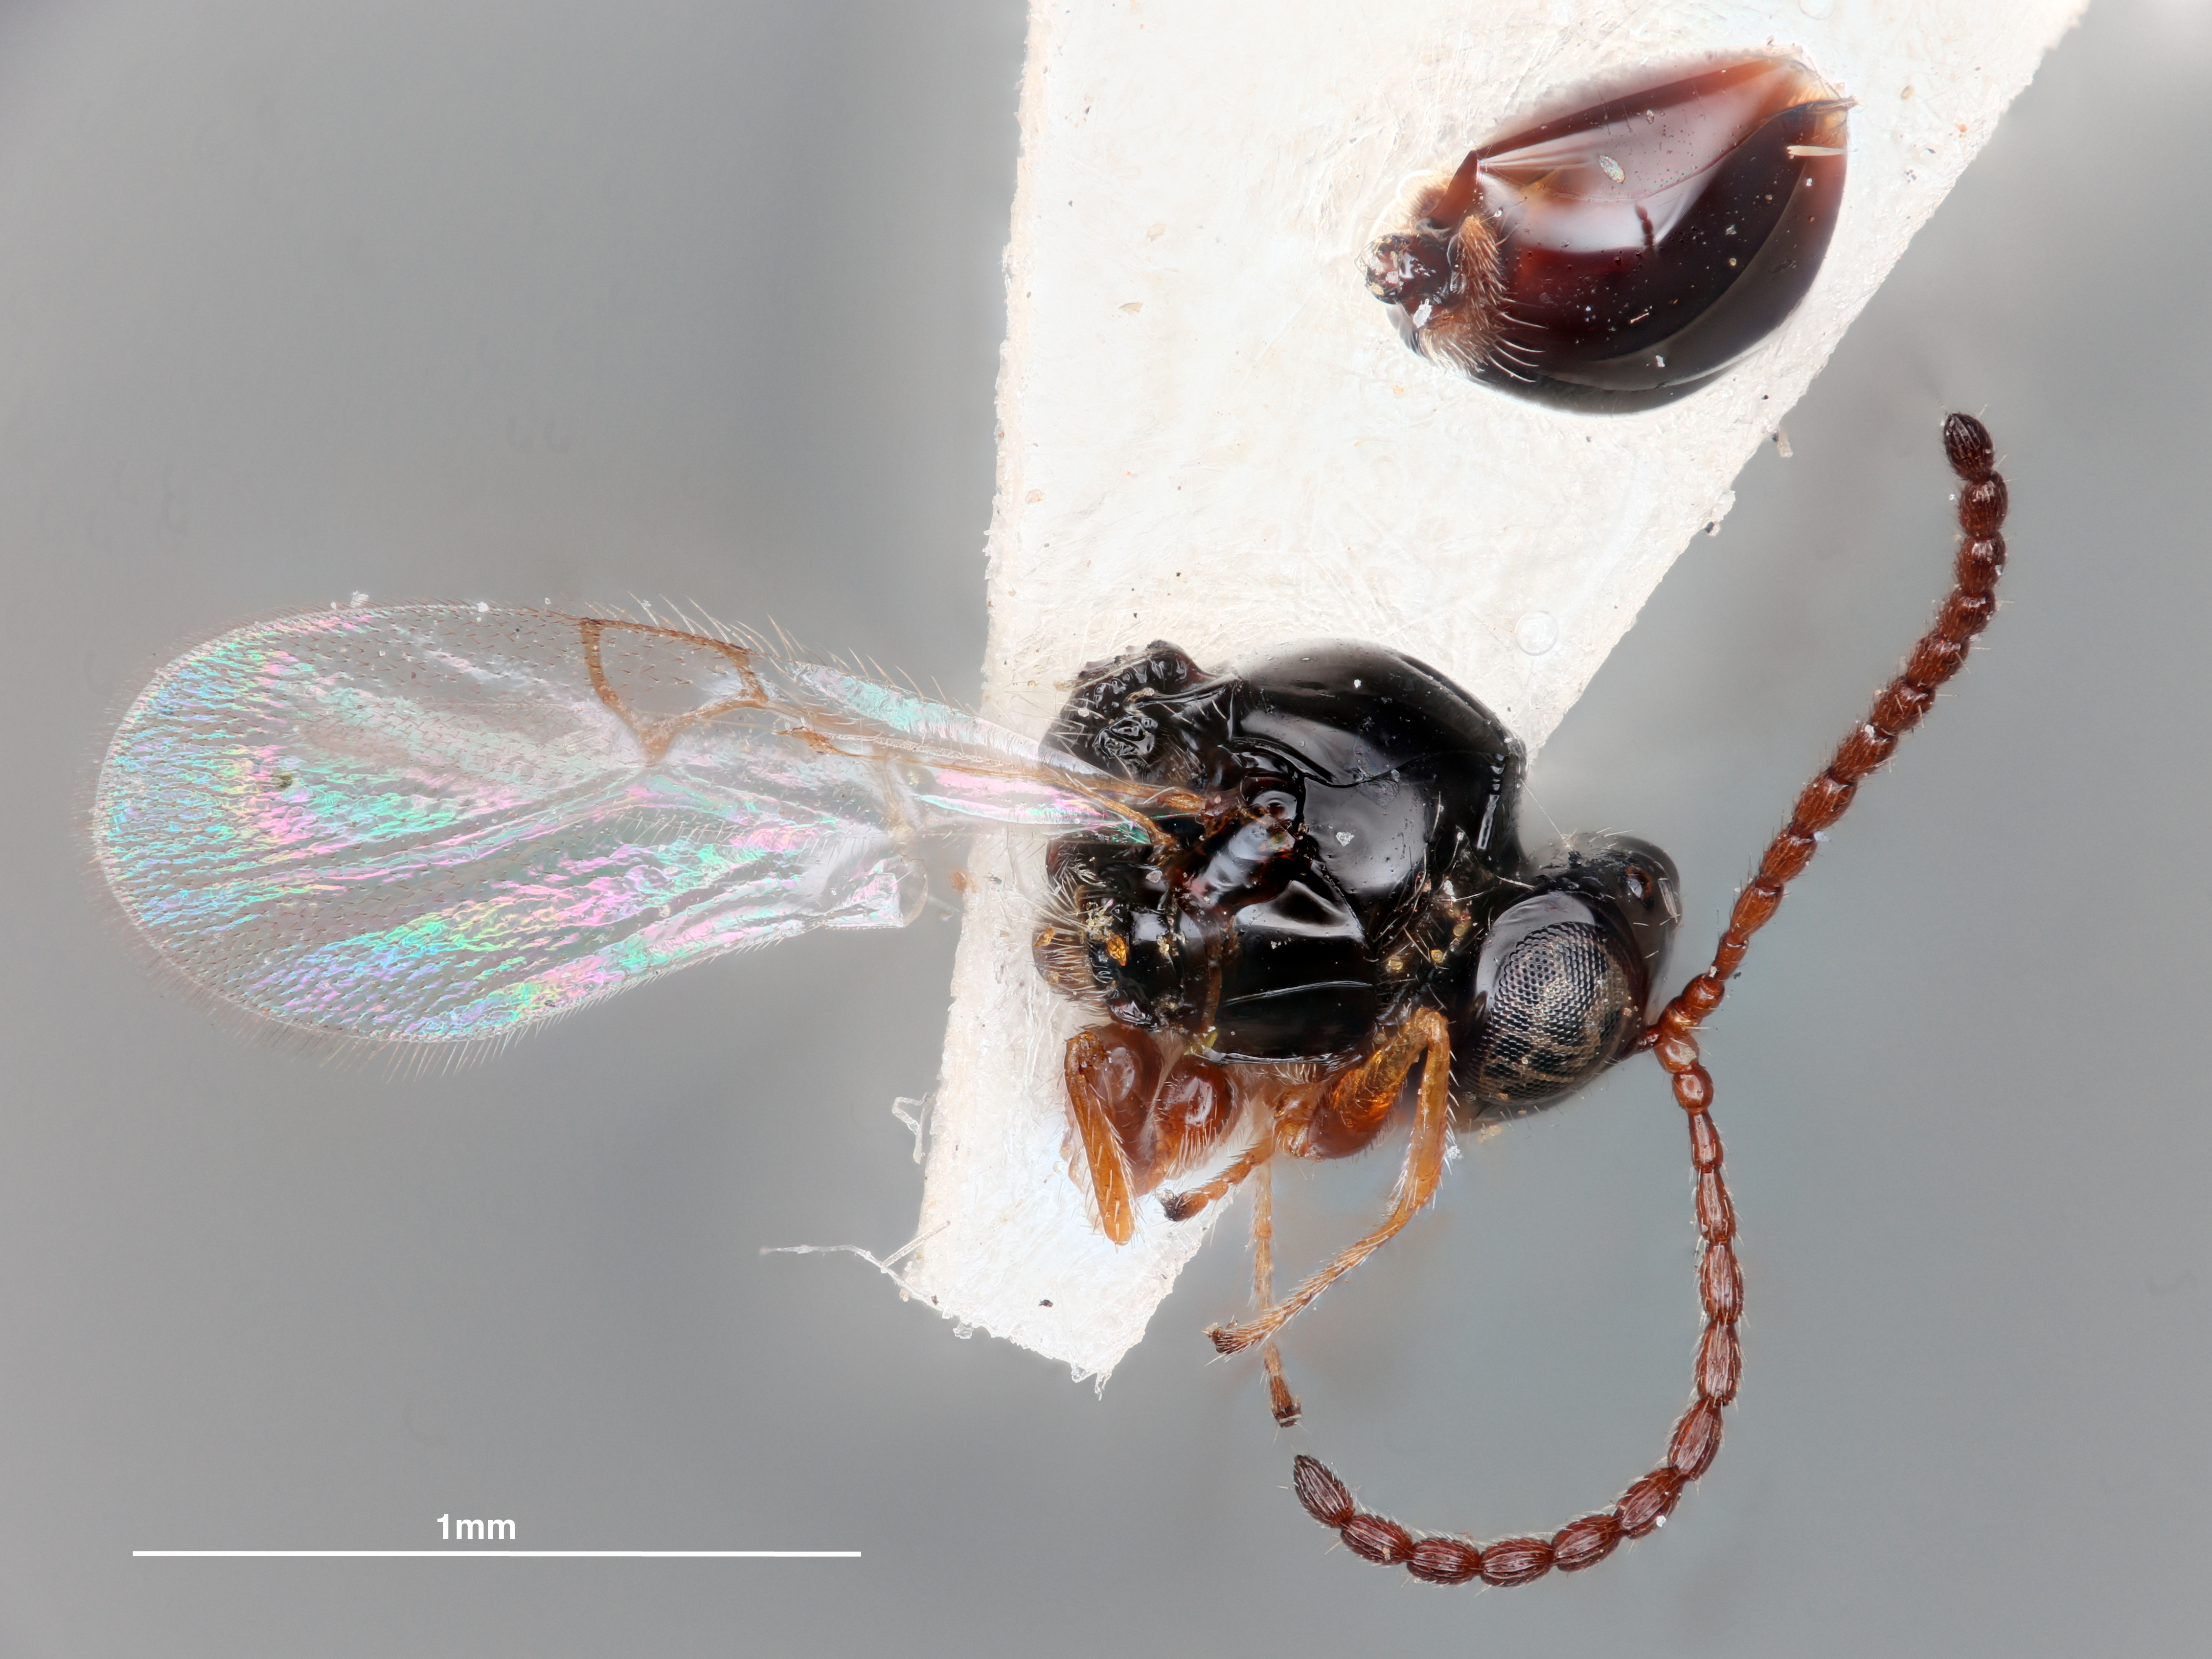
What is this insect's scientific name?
Chrestosema robusta
